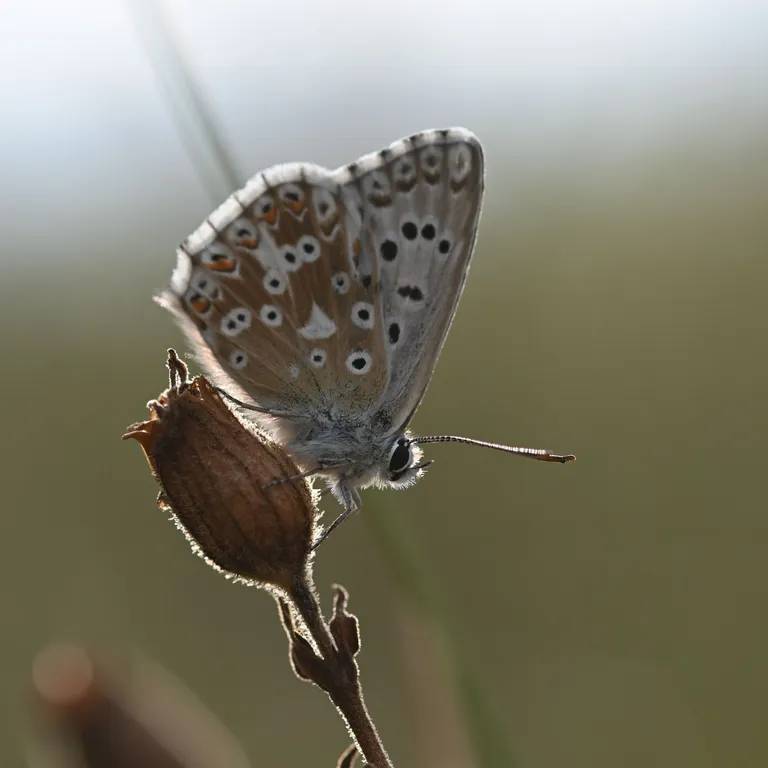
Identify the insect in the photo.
Lysandra coridon
